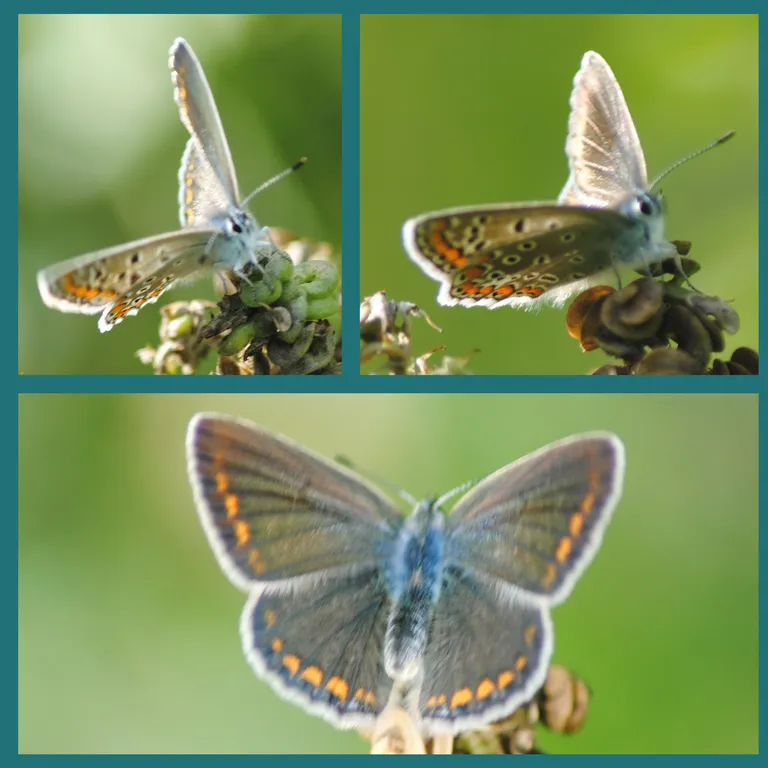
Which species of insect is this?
Polyommatus icarus
